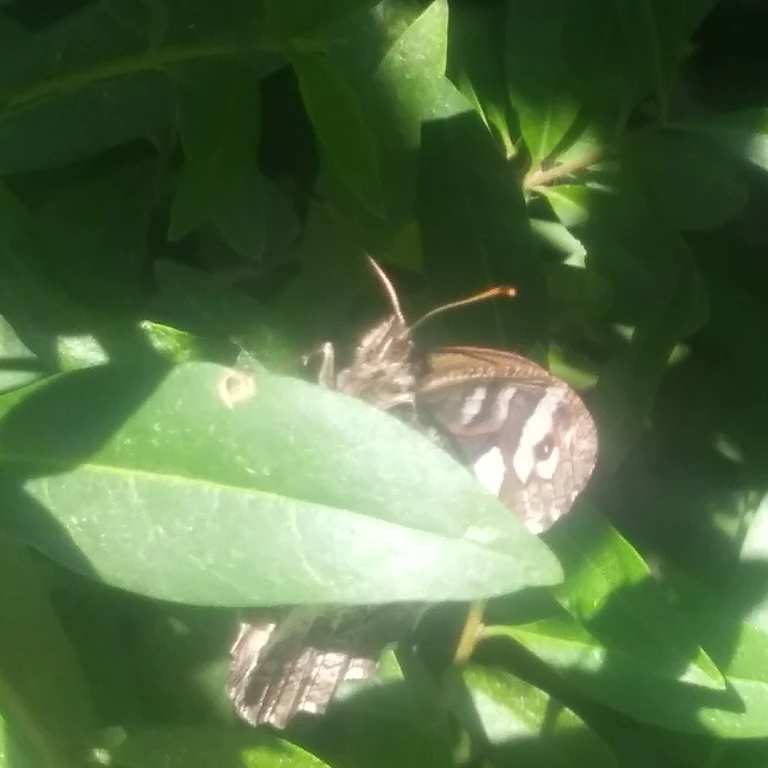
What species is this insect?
Brintesia circe
